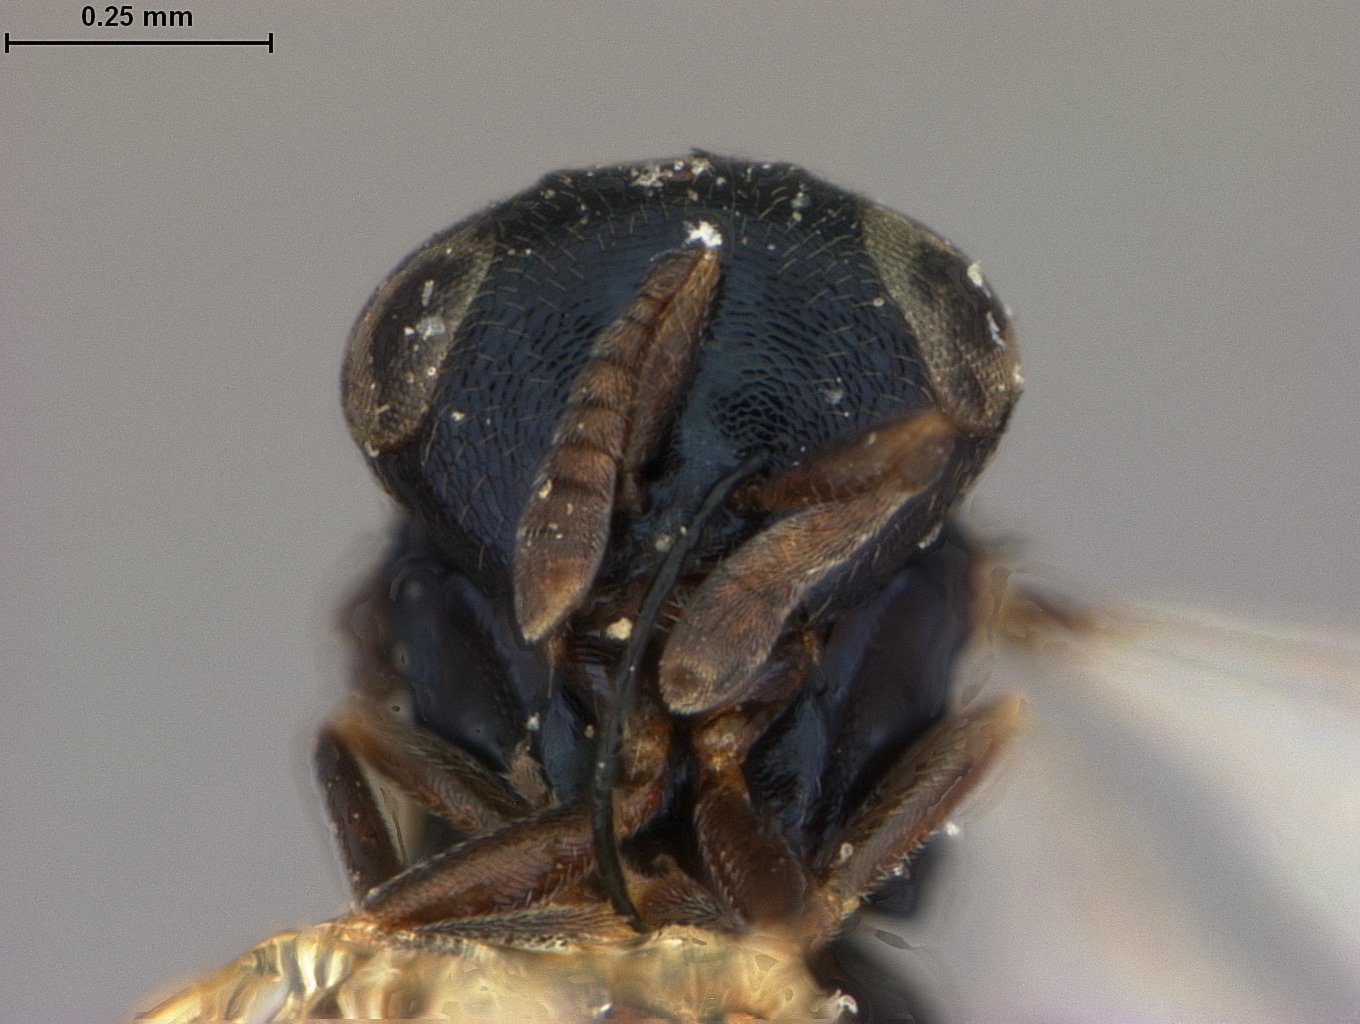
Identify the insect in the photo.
Eunotus lividus
